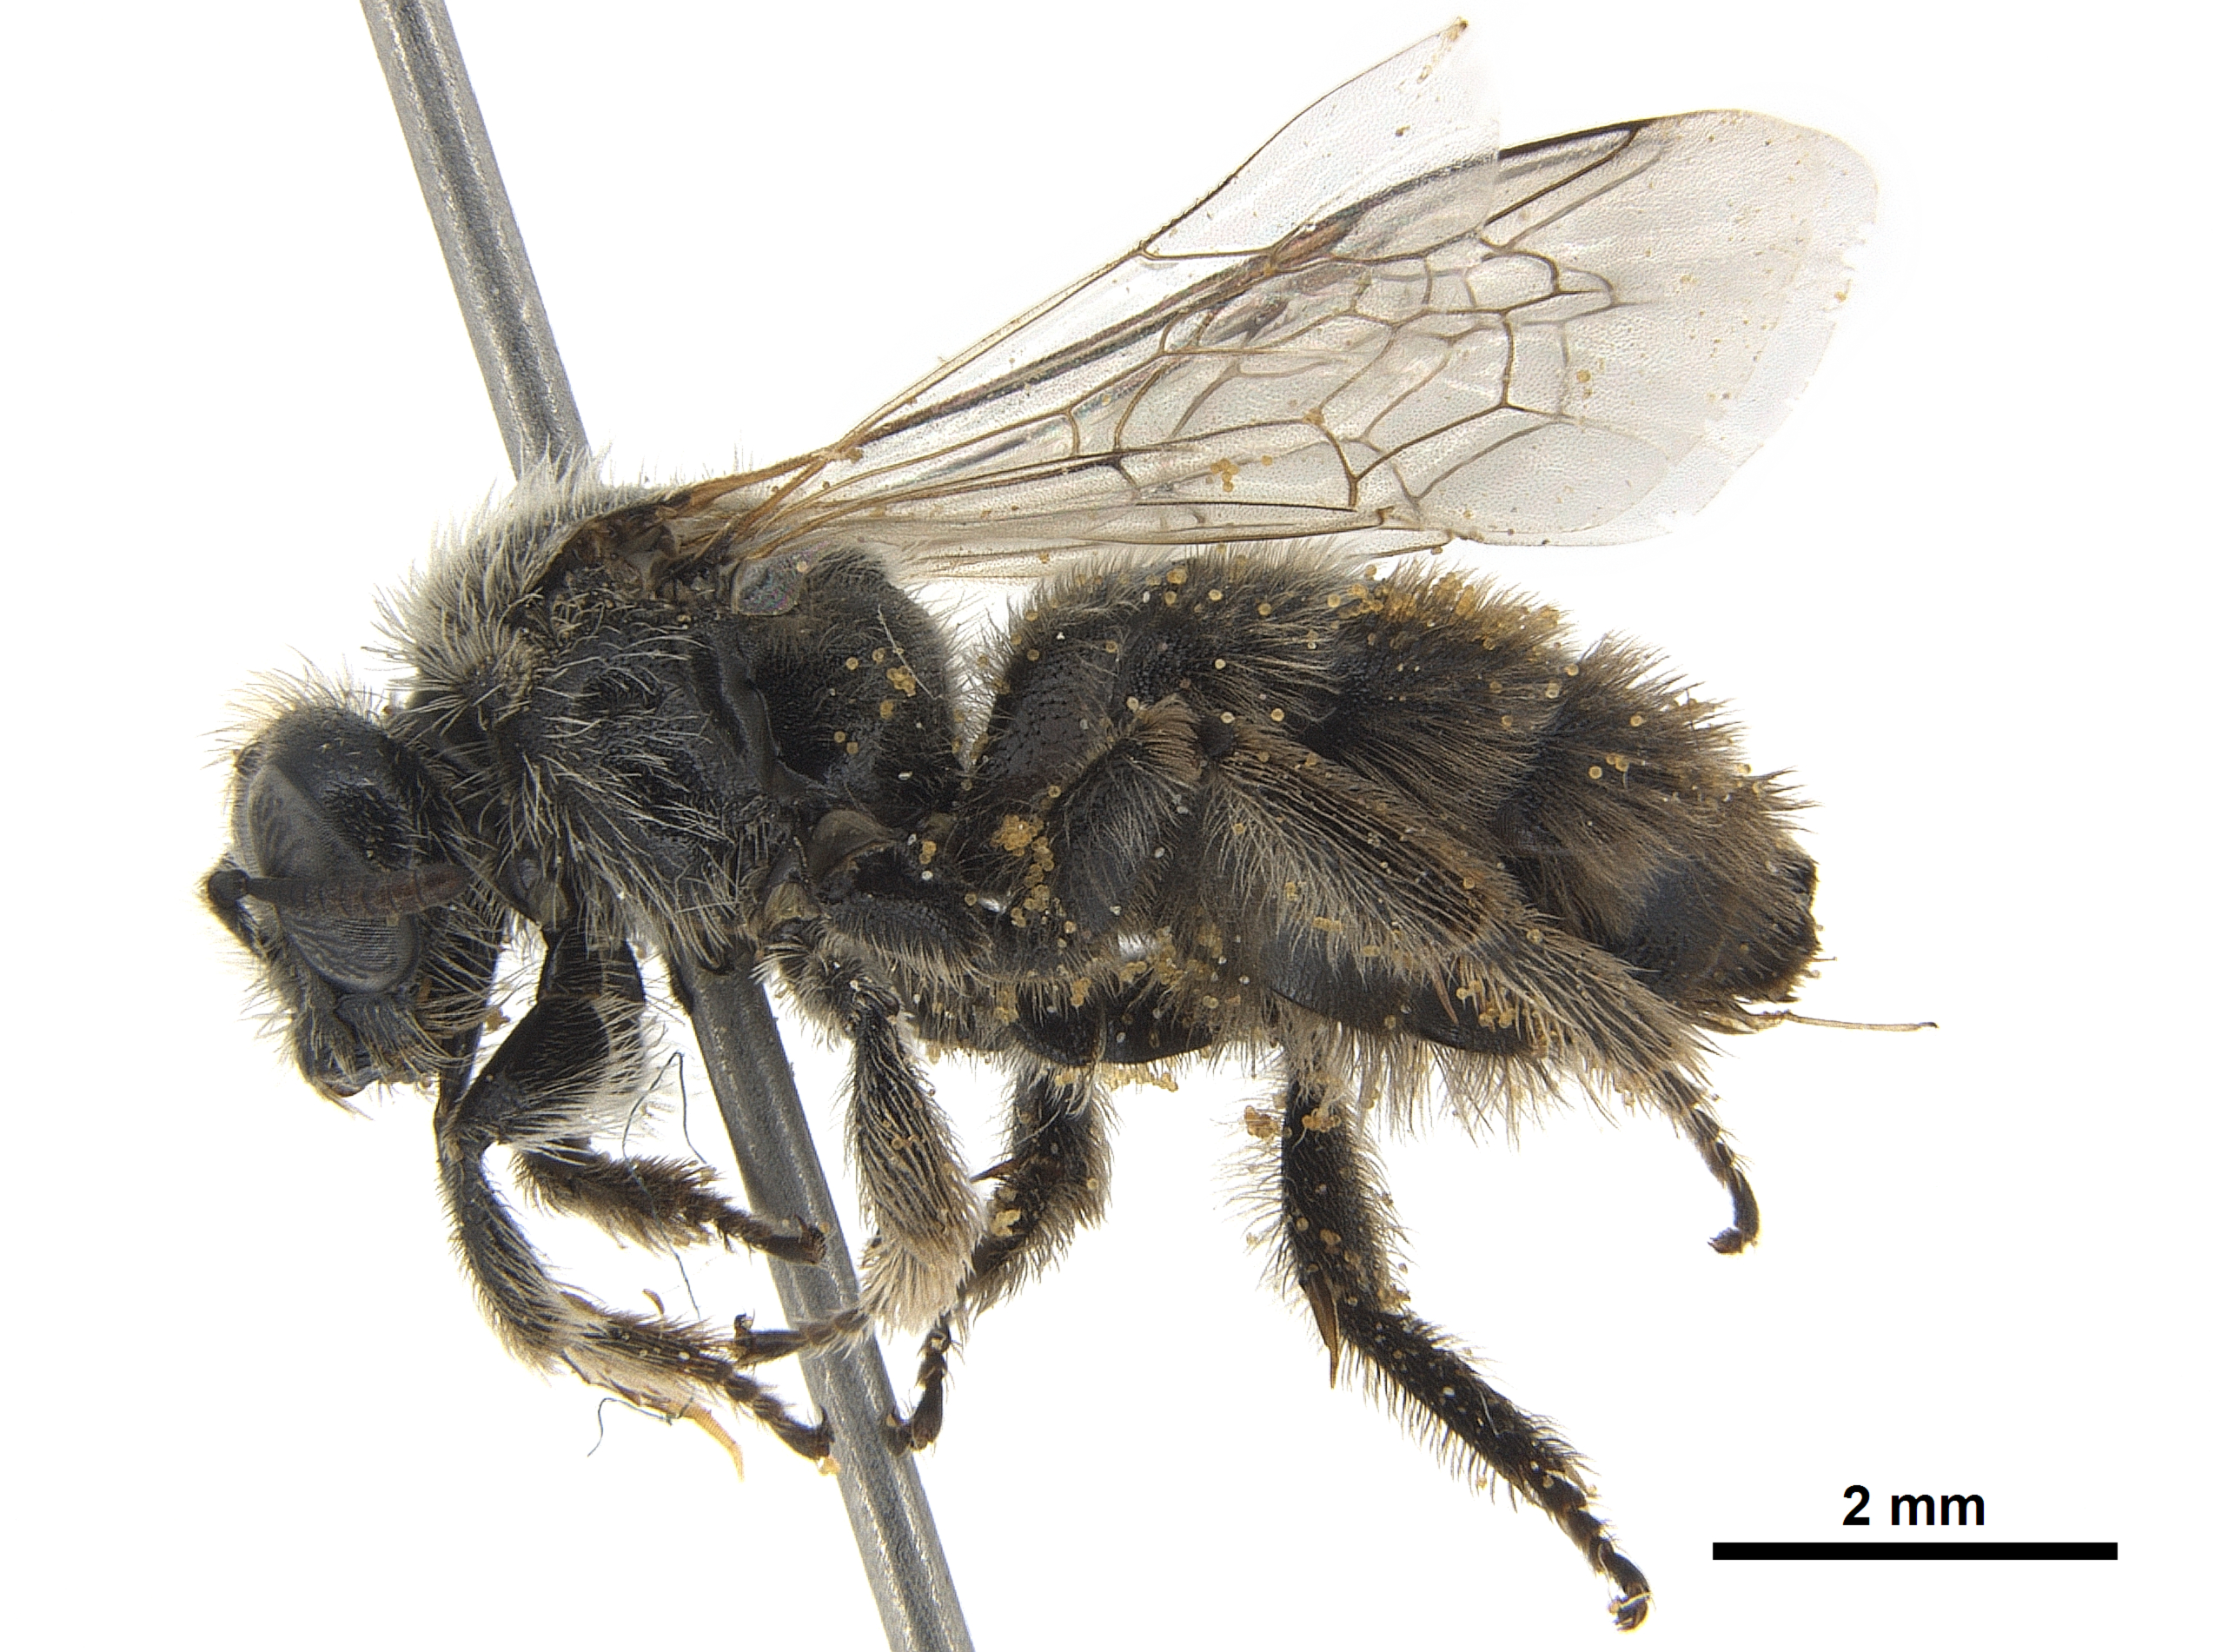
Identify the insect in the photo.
Systropha curvicornis
